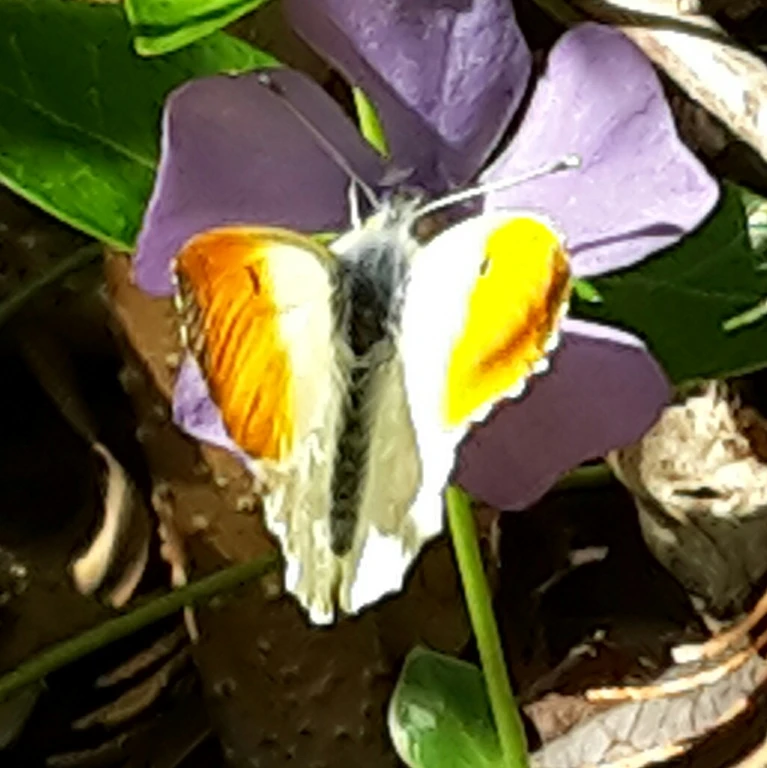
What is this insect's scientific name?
Anthocharis cardamines
